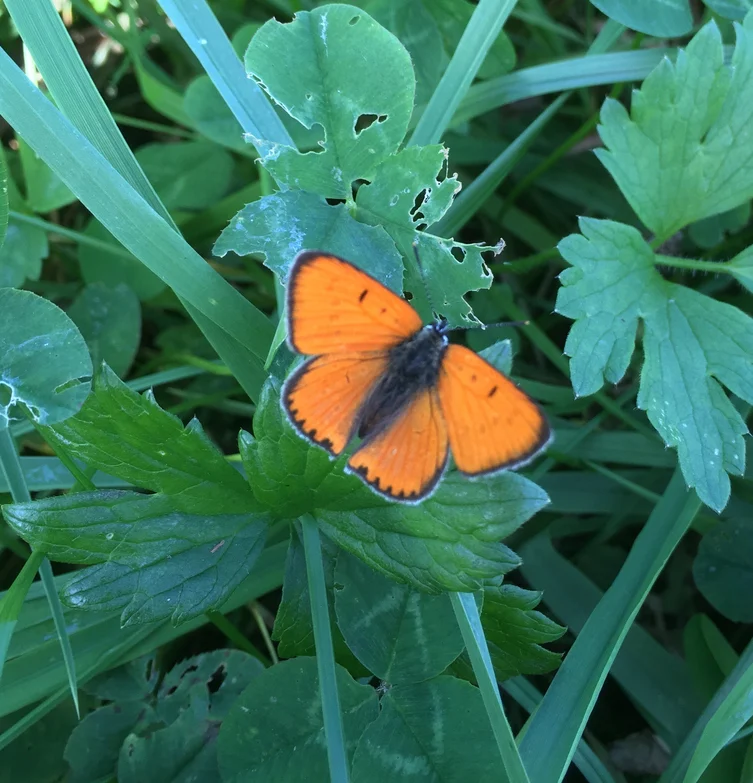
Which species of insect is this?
Lycaena dispar
